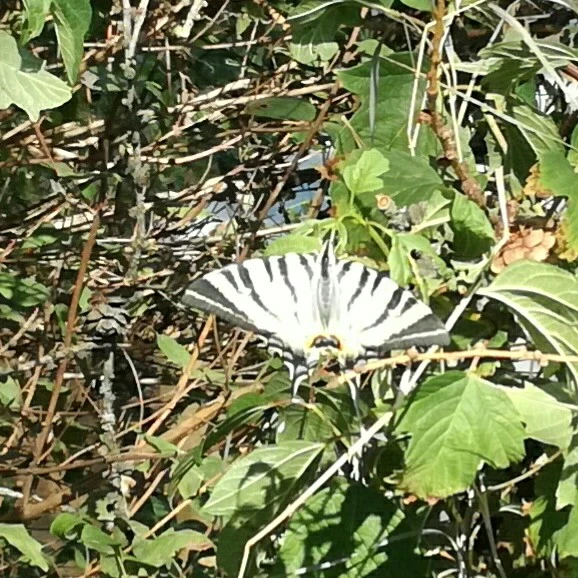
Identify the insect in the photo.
Iphiclides podalirius
